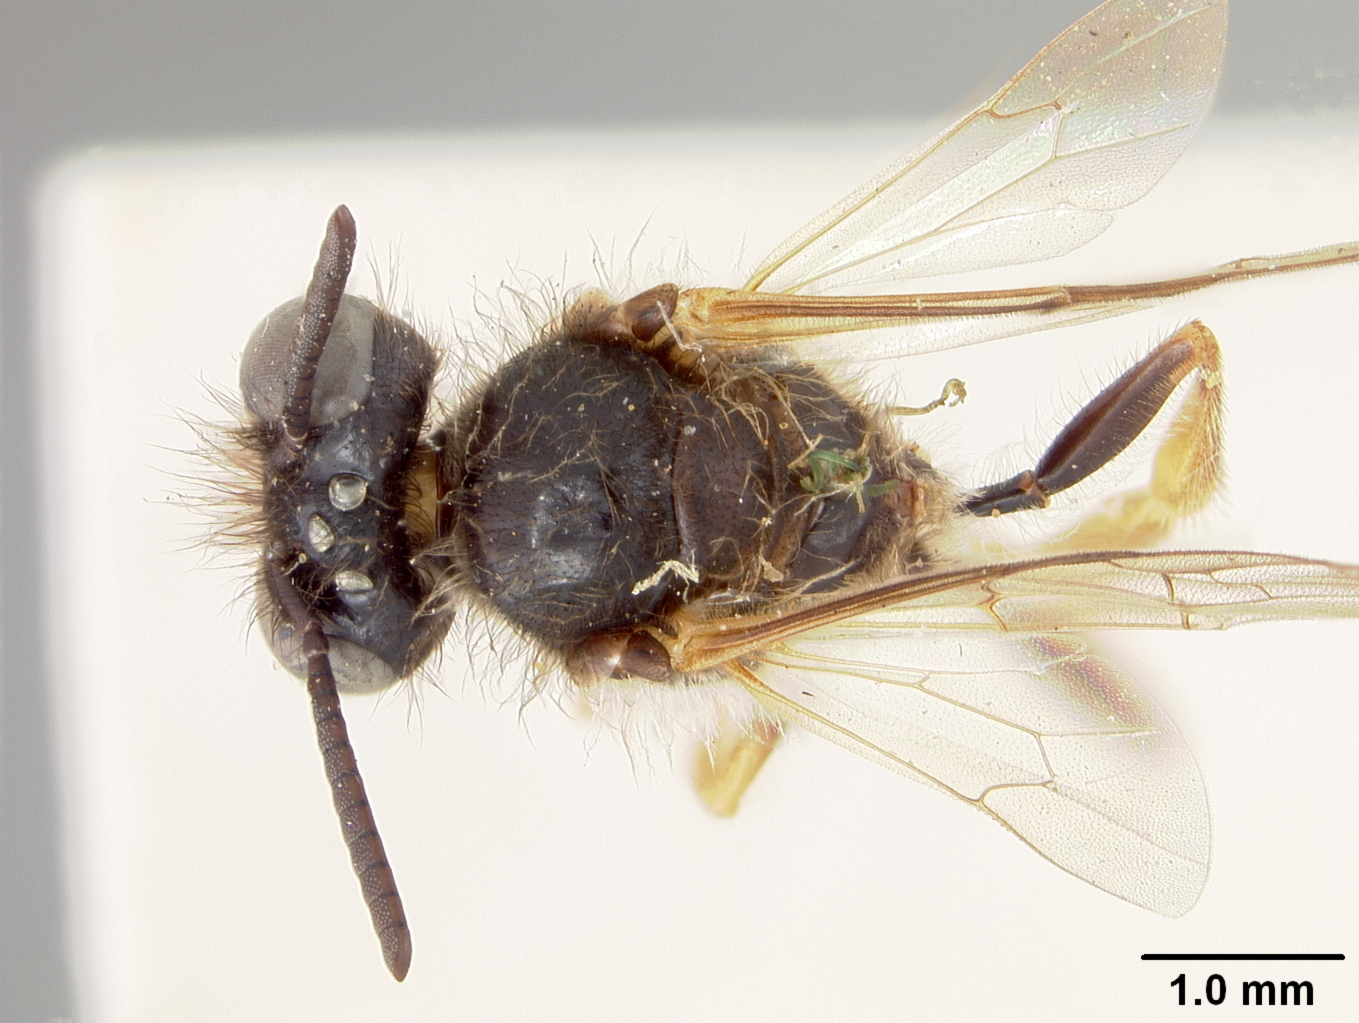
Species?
Exoneura tasmanica
